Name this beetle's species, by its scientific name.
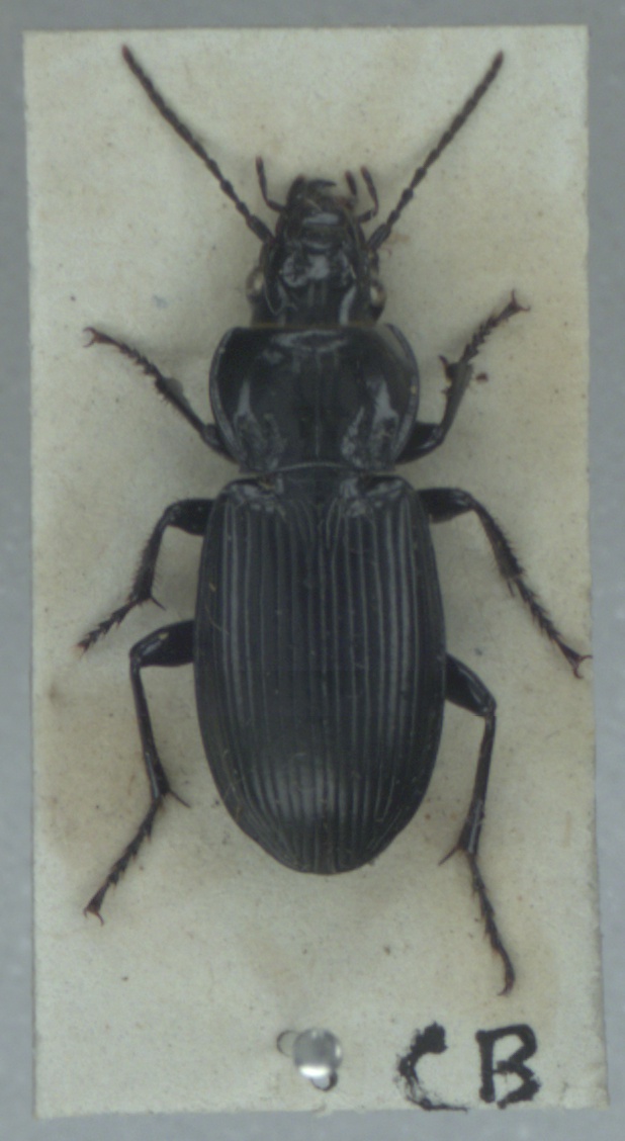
Pterostichus melanarius
